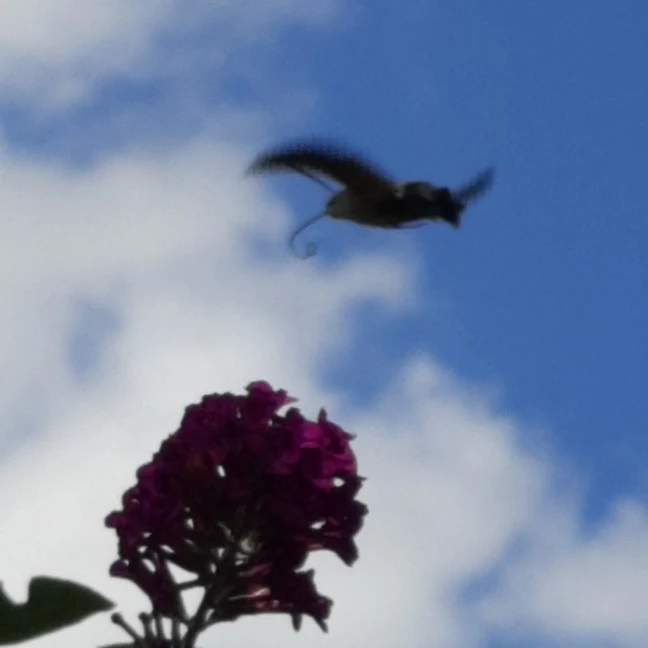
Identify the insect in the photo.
Macroglossum stellatarum
